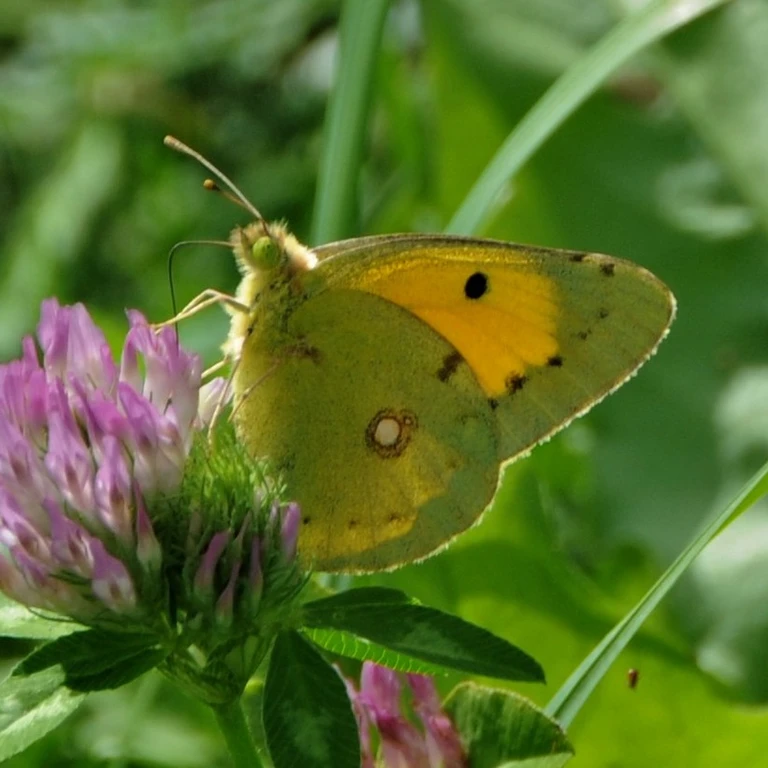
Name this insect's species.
Colias croceus
